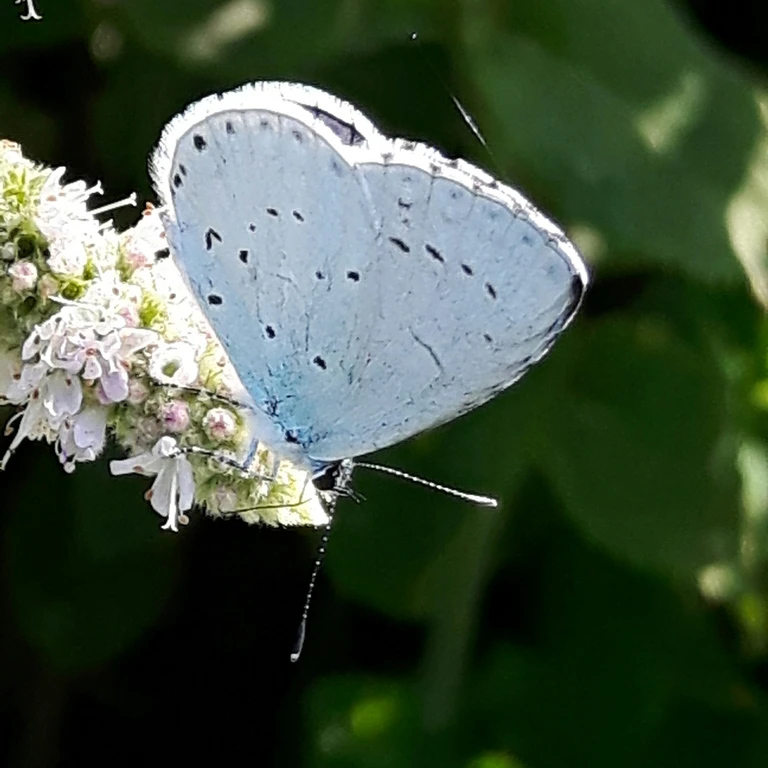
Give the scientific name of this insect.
Celastrina argiolus
